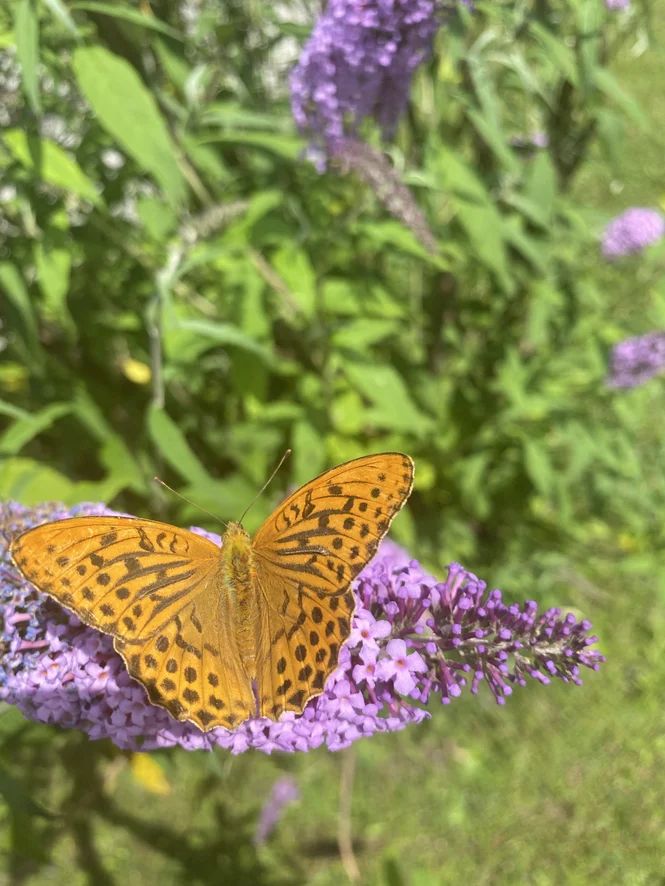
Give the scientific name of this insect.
Argynnis paphia
